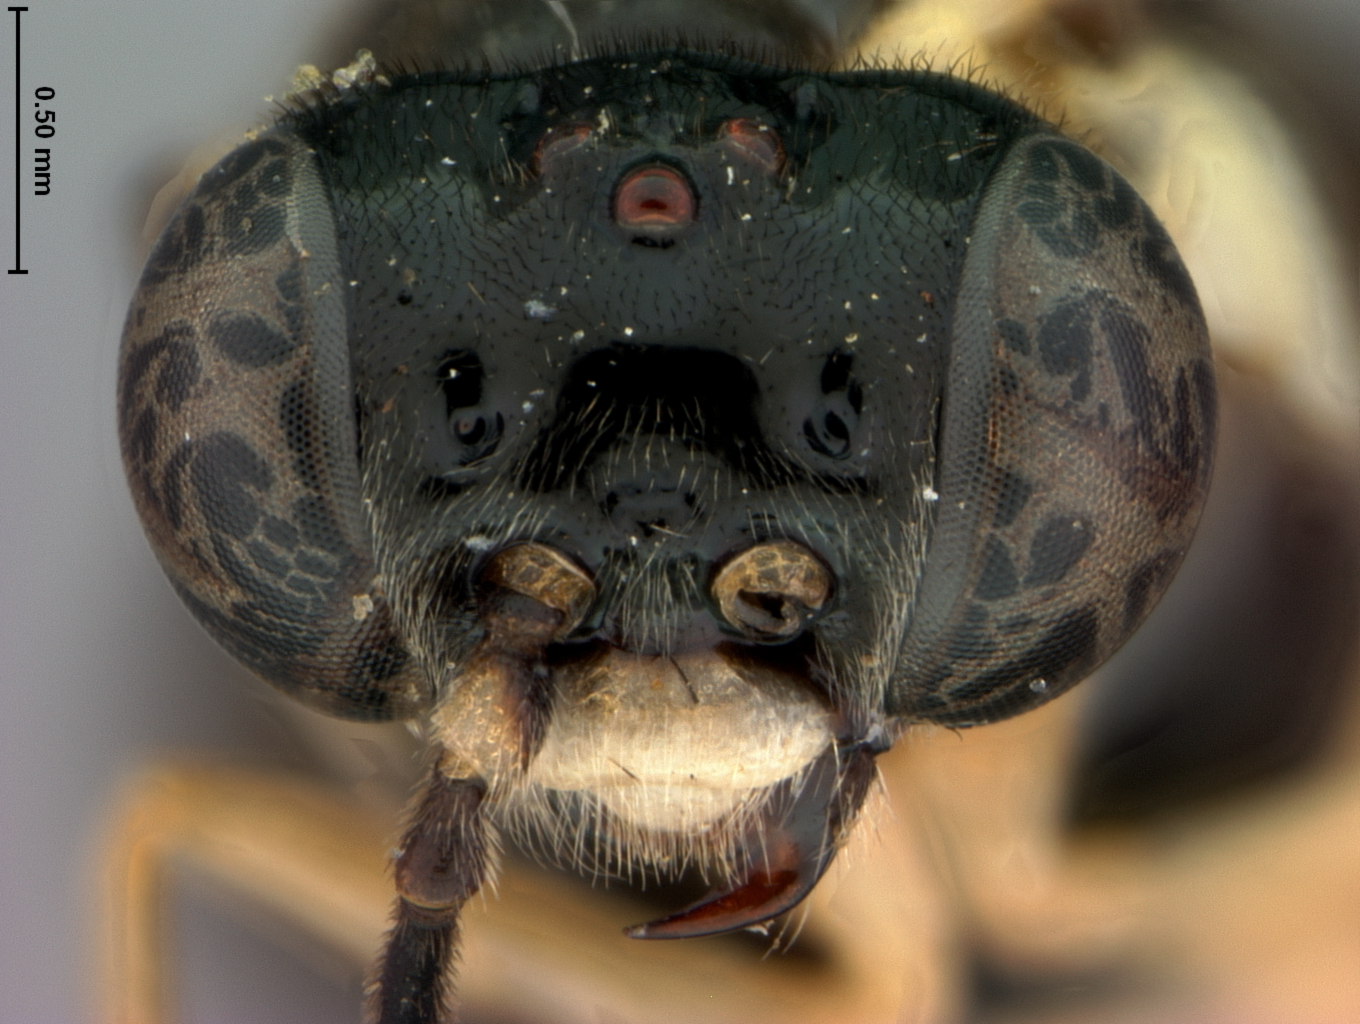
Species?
Proselandria peruviana
